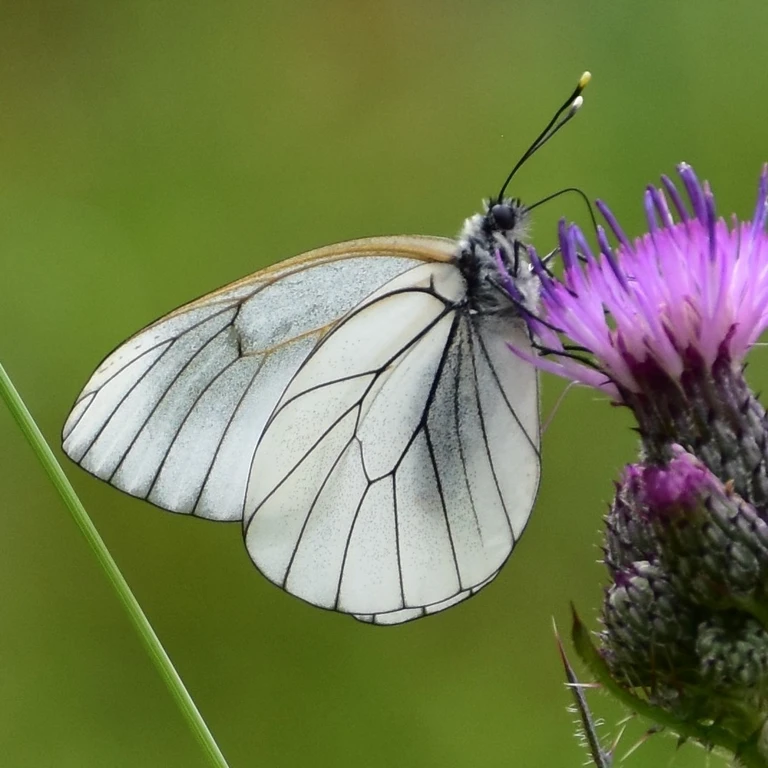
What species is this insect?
Aporia crataegi
